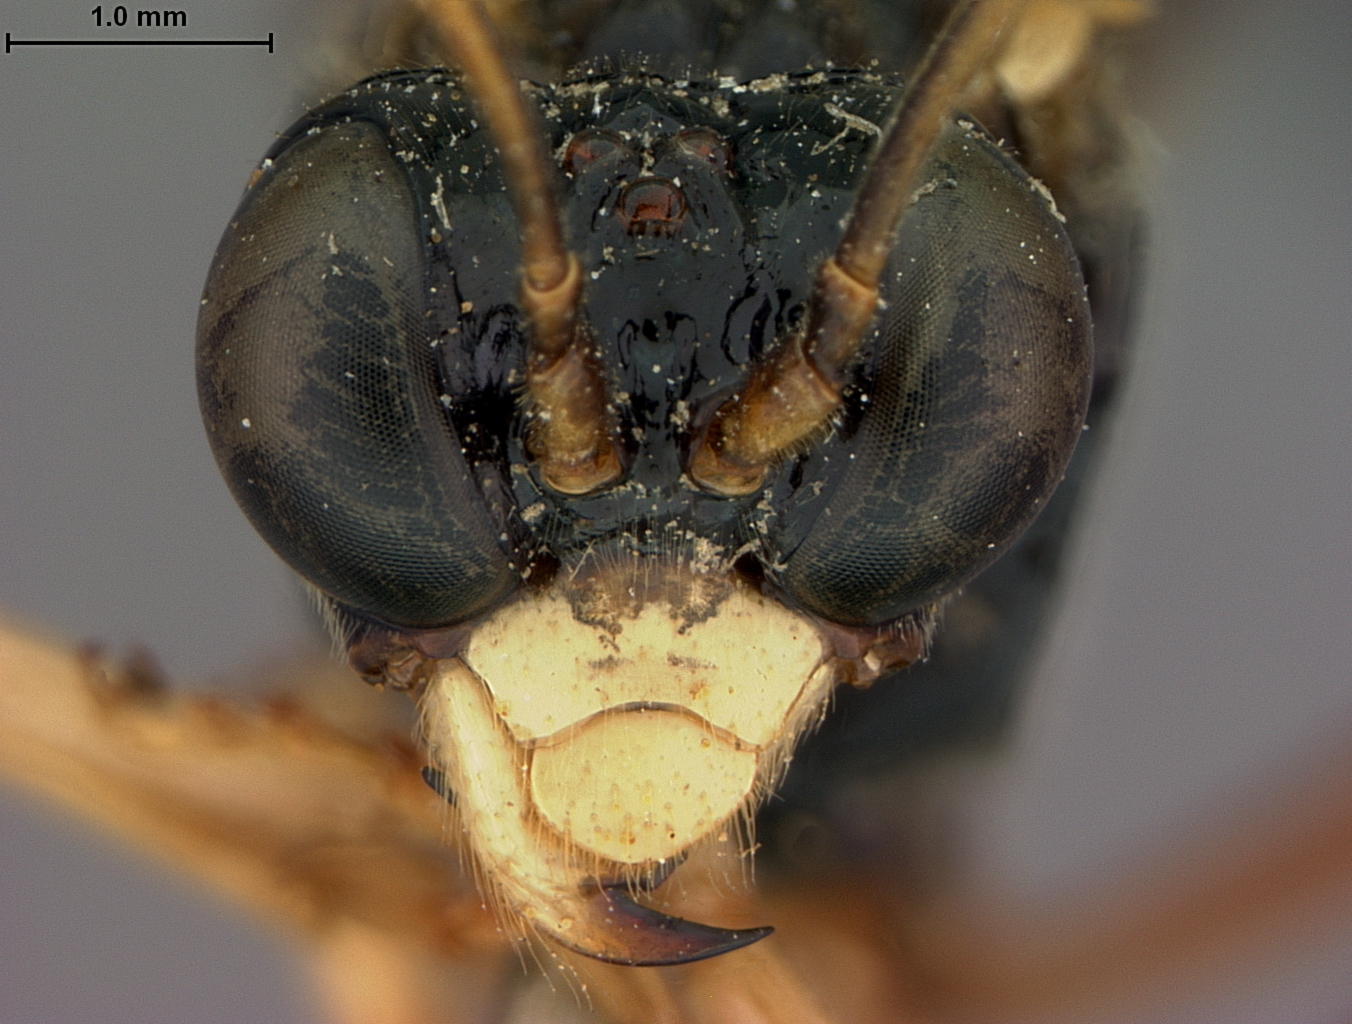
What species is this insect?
Jermakia dentisterna
